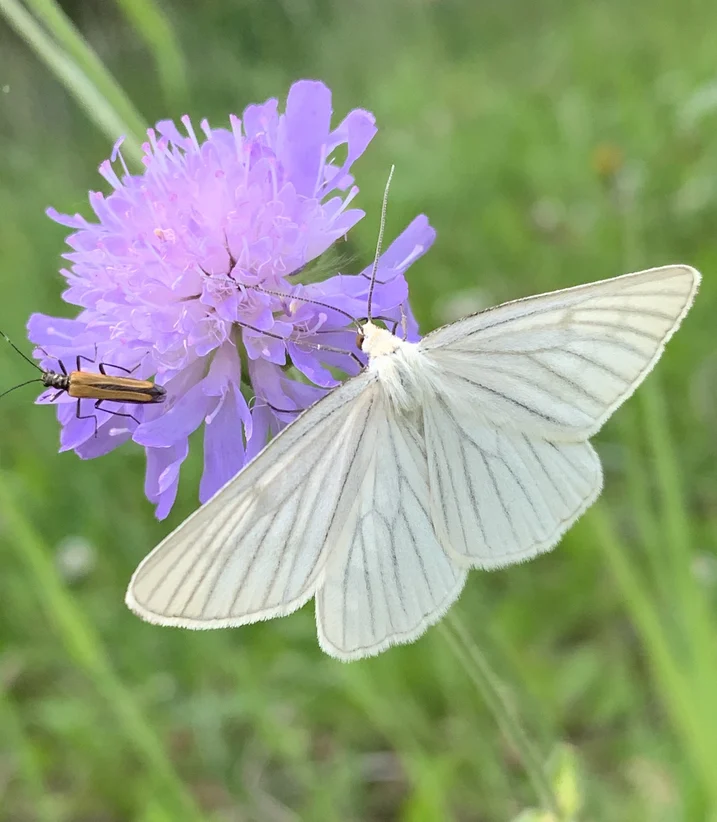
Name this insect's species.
Siona lineata
